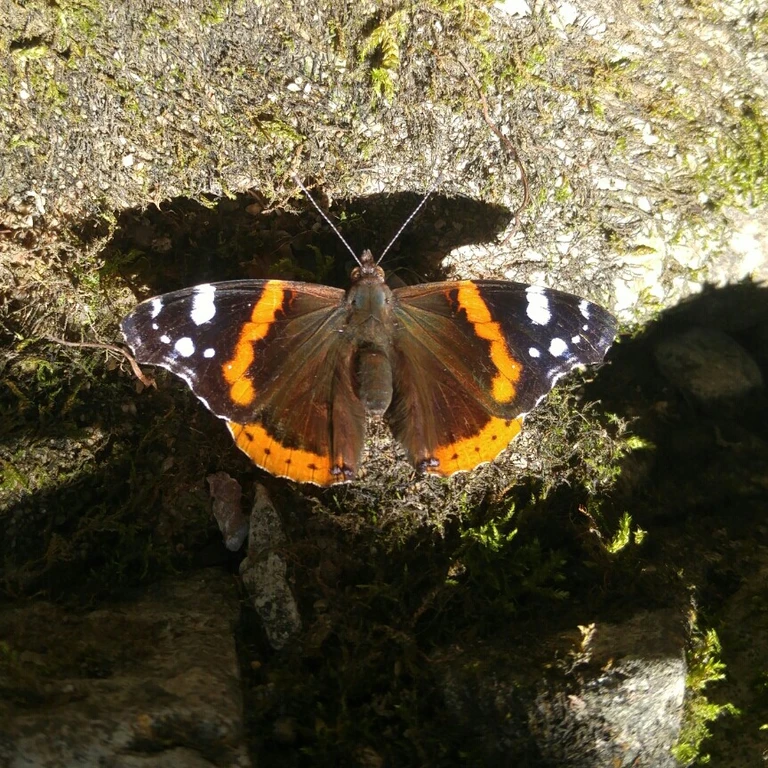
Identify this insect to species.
Vanessa atalanta
